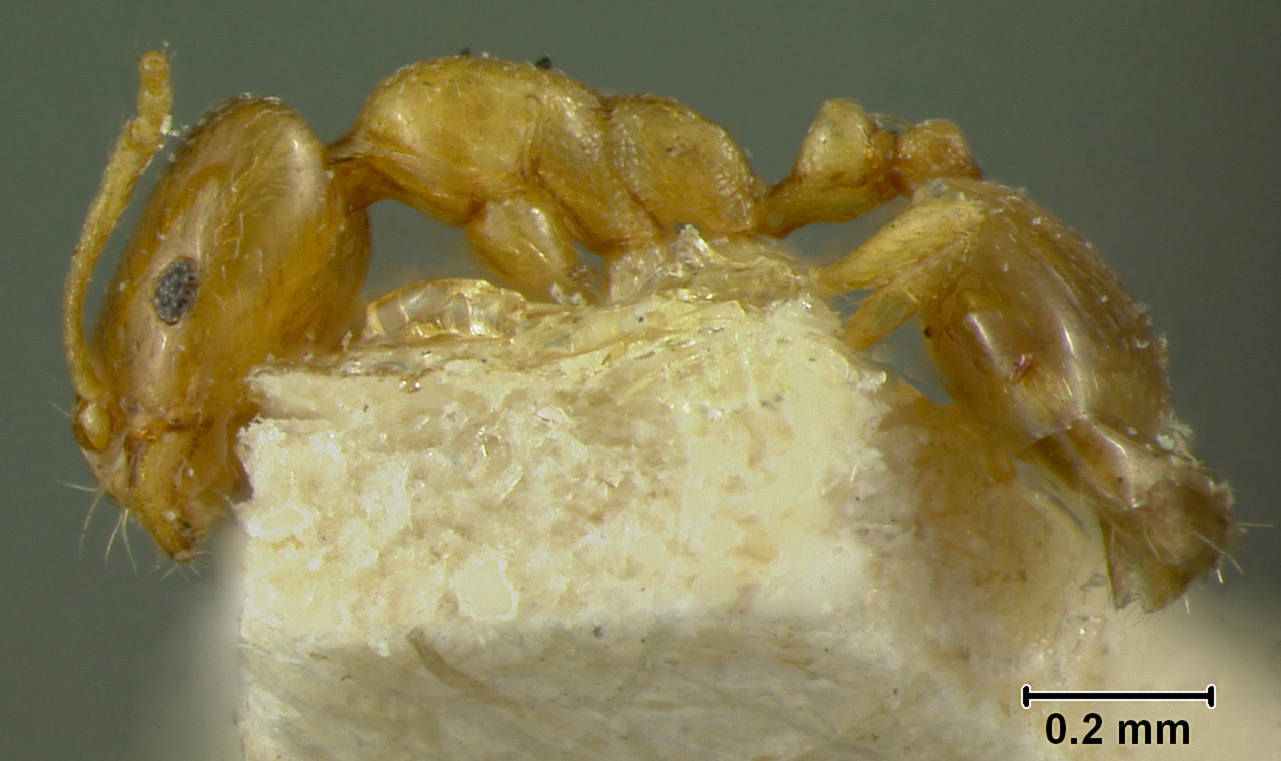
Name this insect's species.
Monomorium andrei
